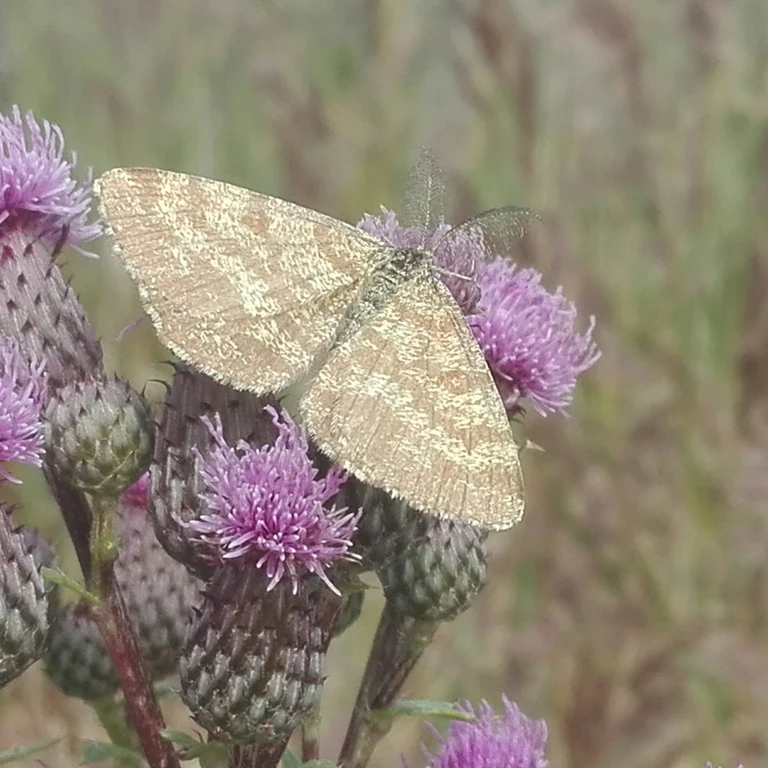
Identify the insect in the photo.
Ematurga atomaria
